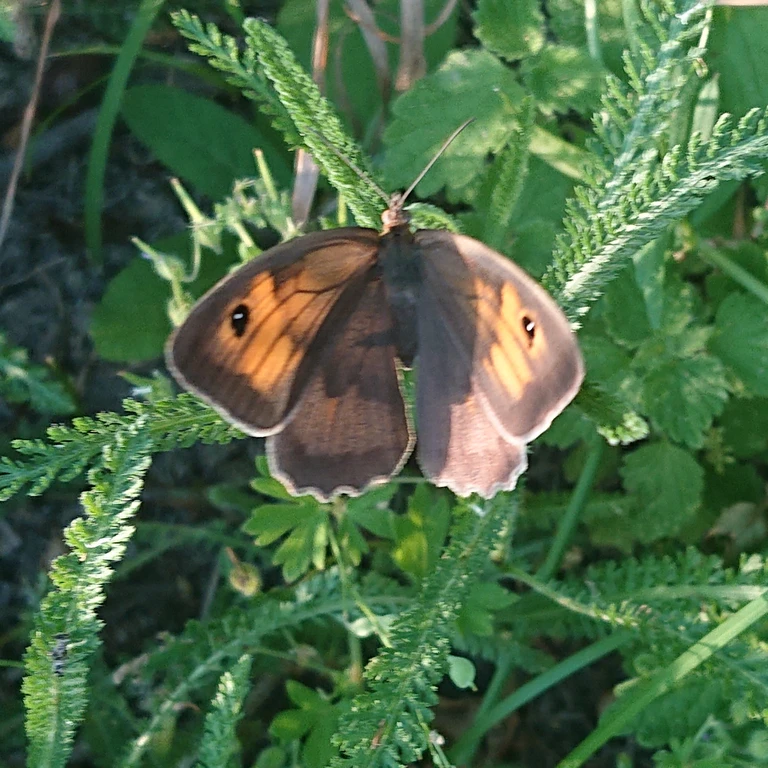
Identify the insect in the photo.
Maniola jurtina
